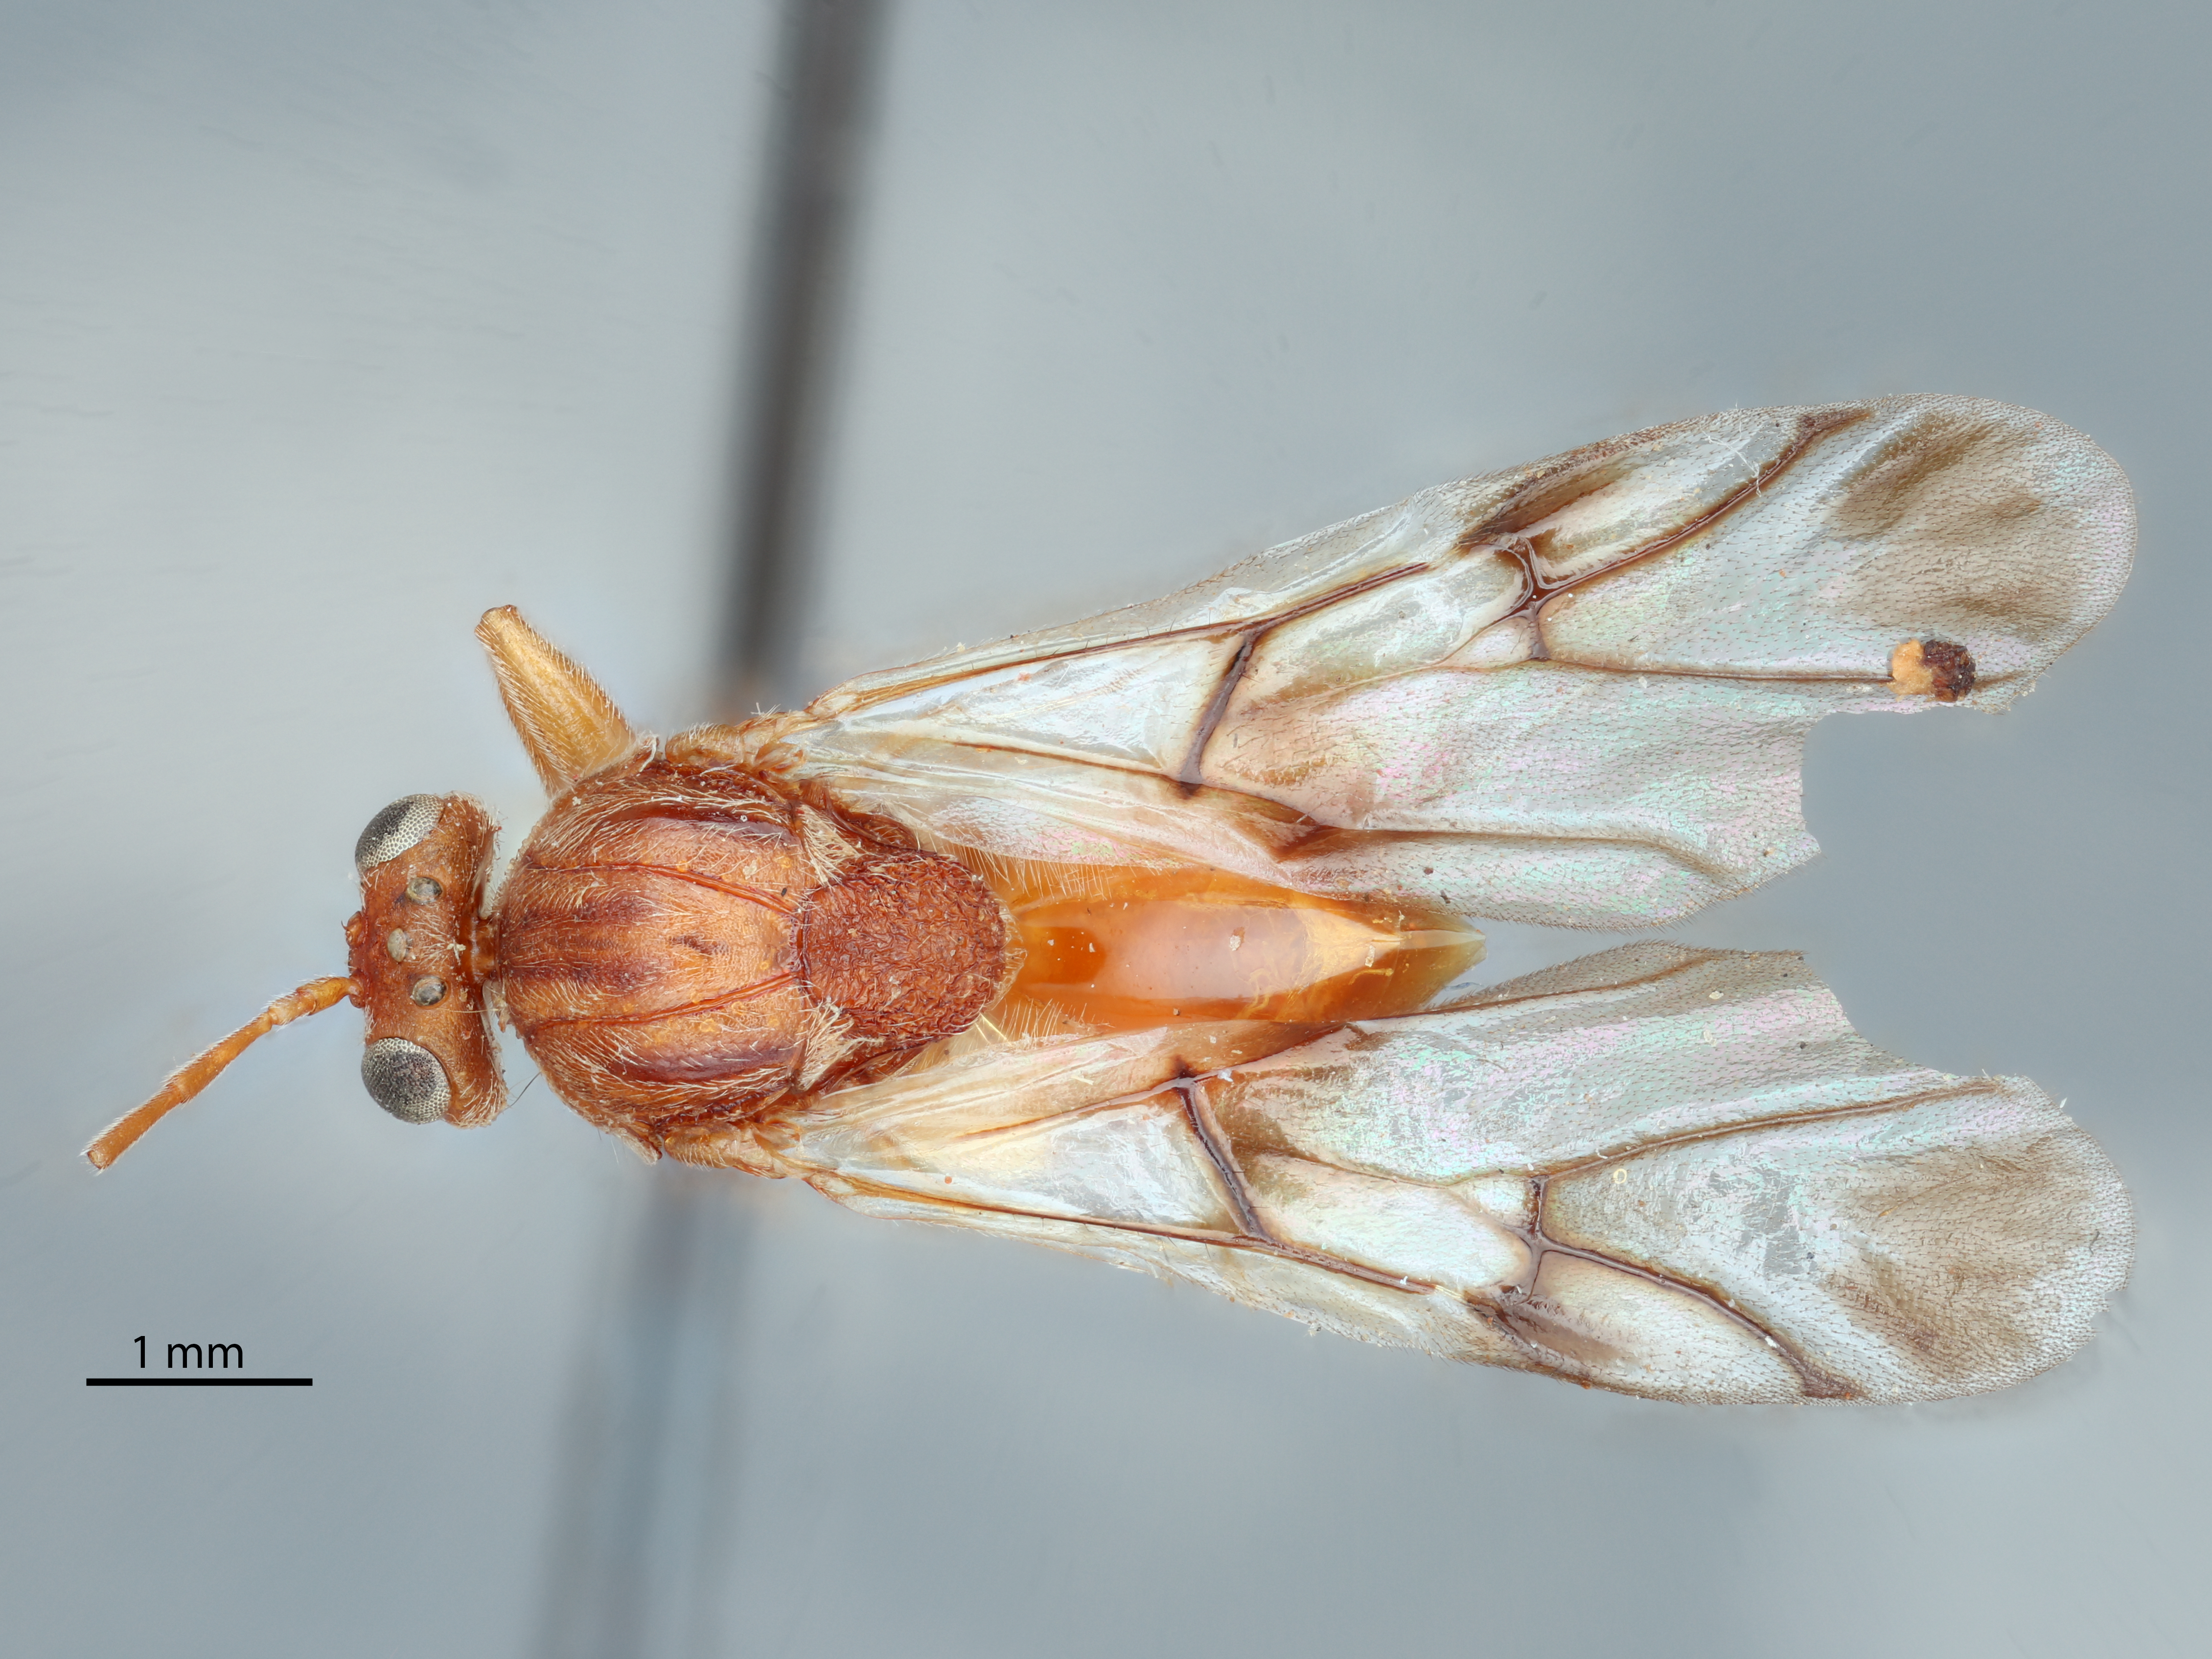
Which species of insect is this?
Antron tepicana
